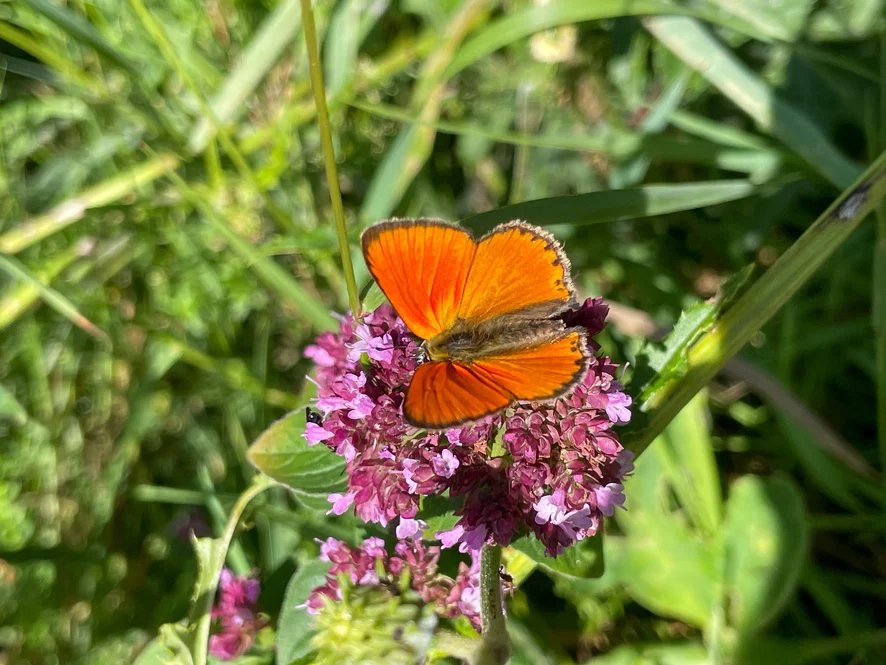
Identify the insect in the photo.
Lycaena virgaureae
